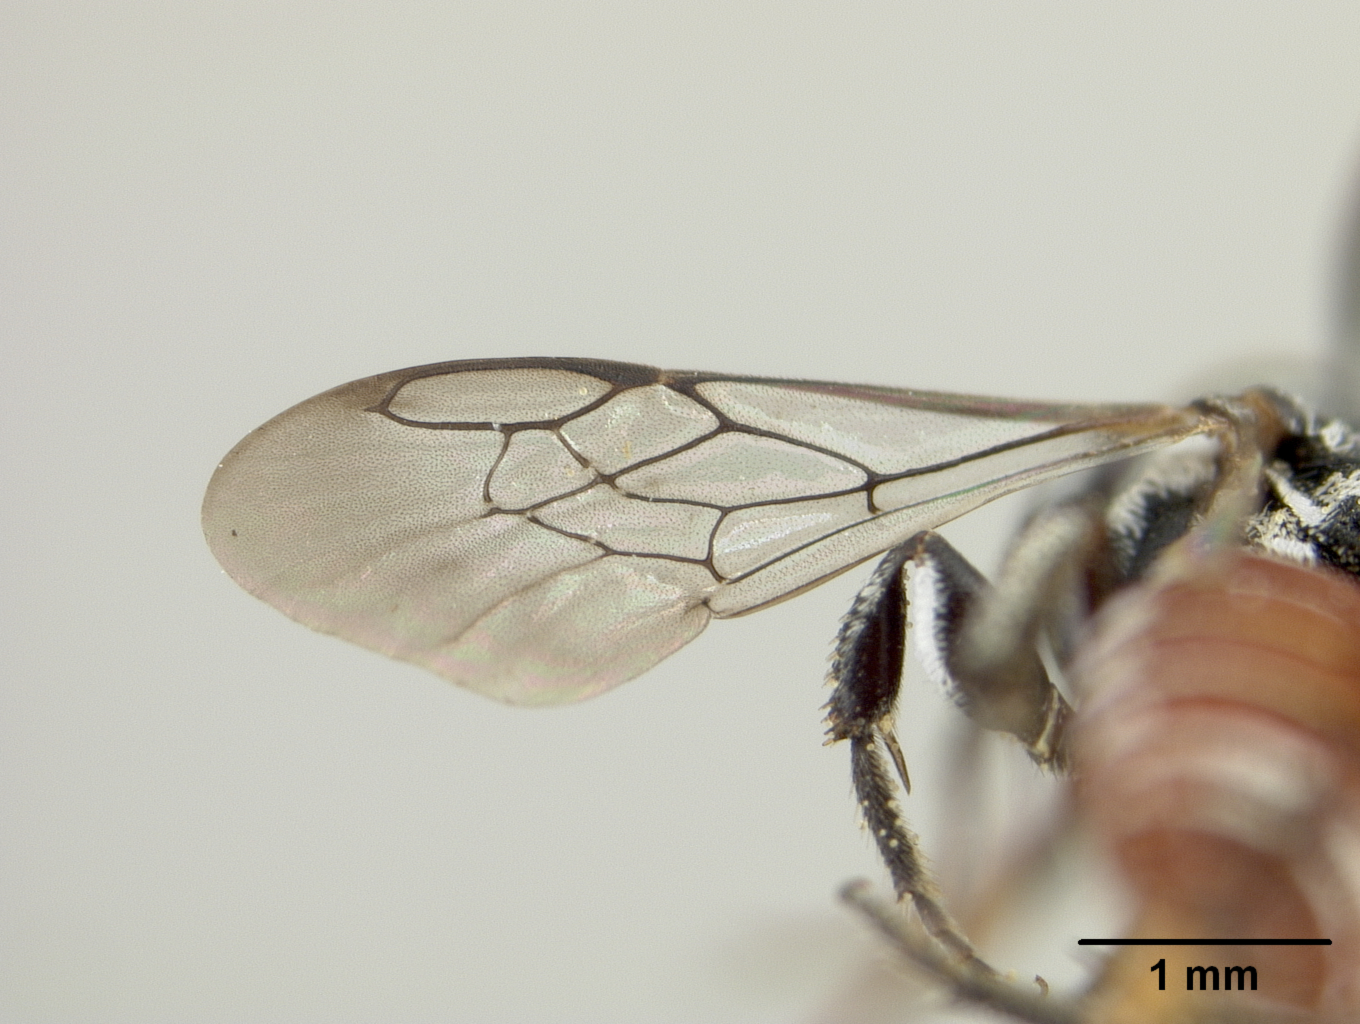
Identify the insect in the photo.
Holcopasites ruthae
